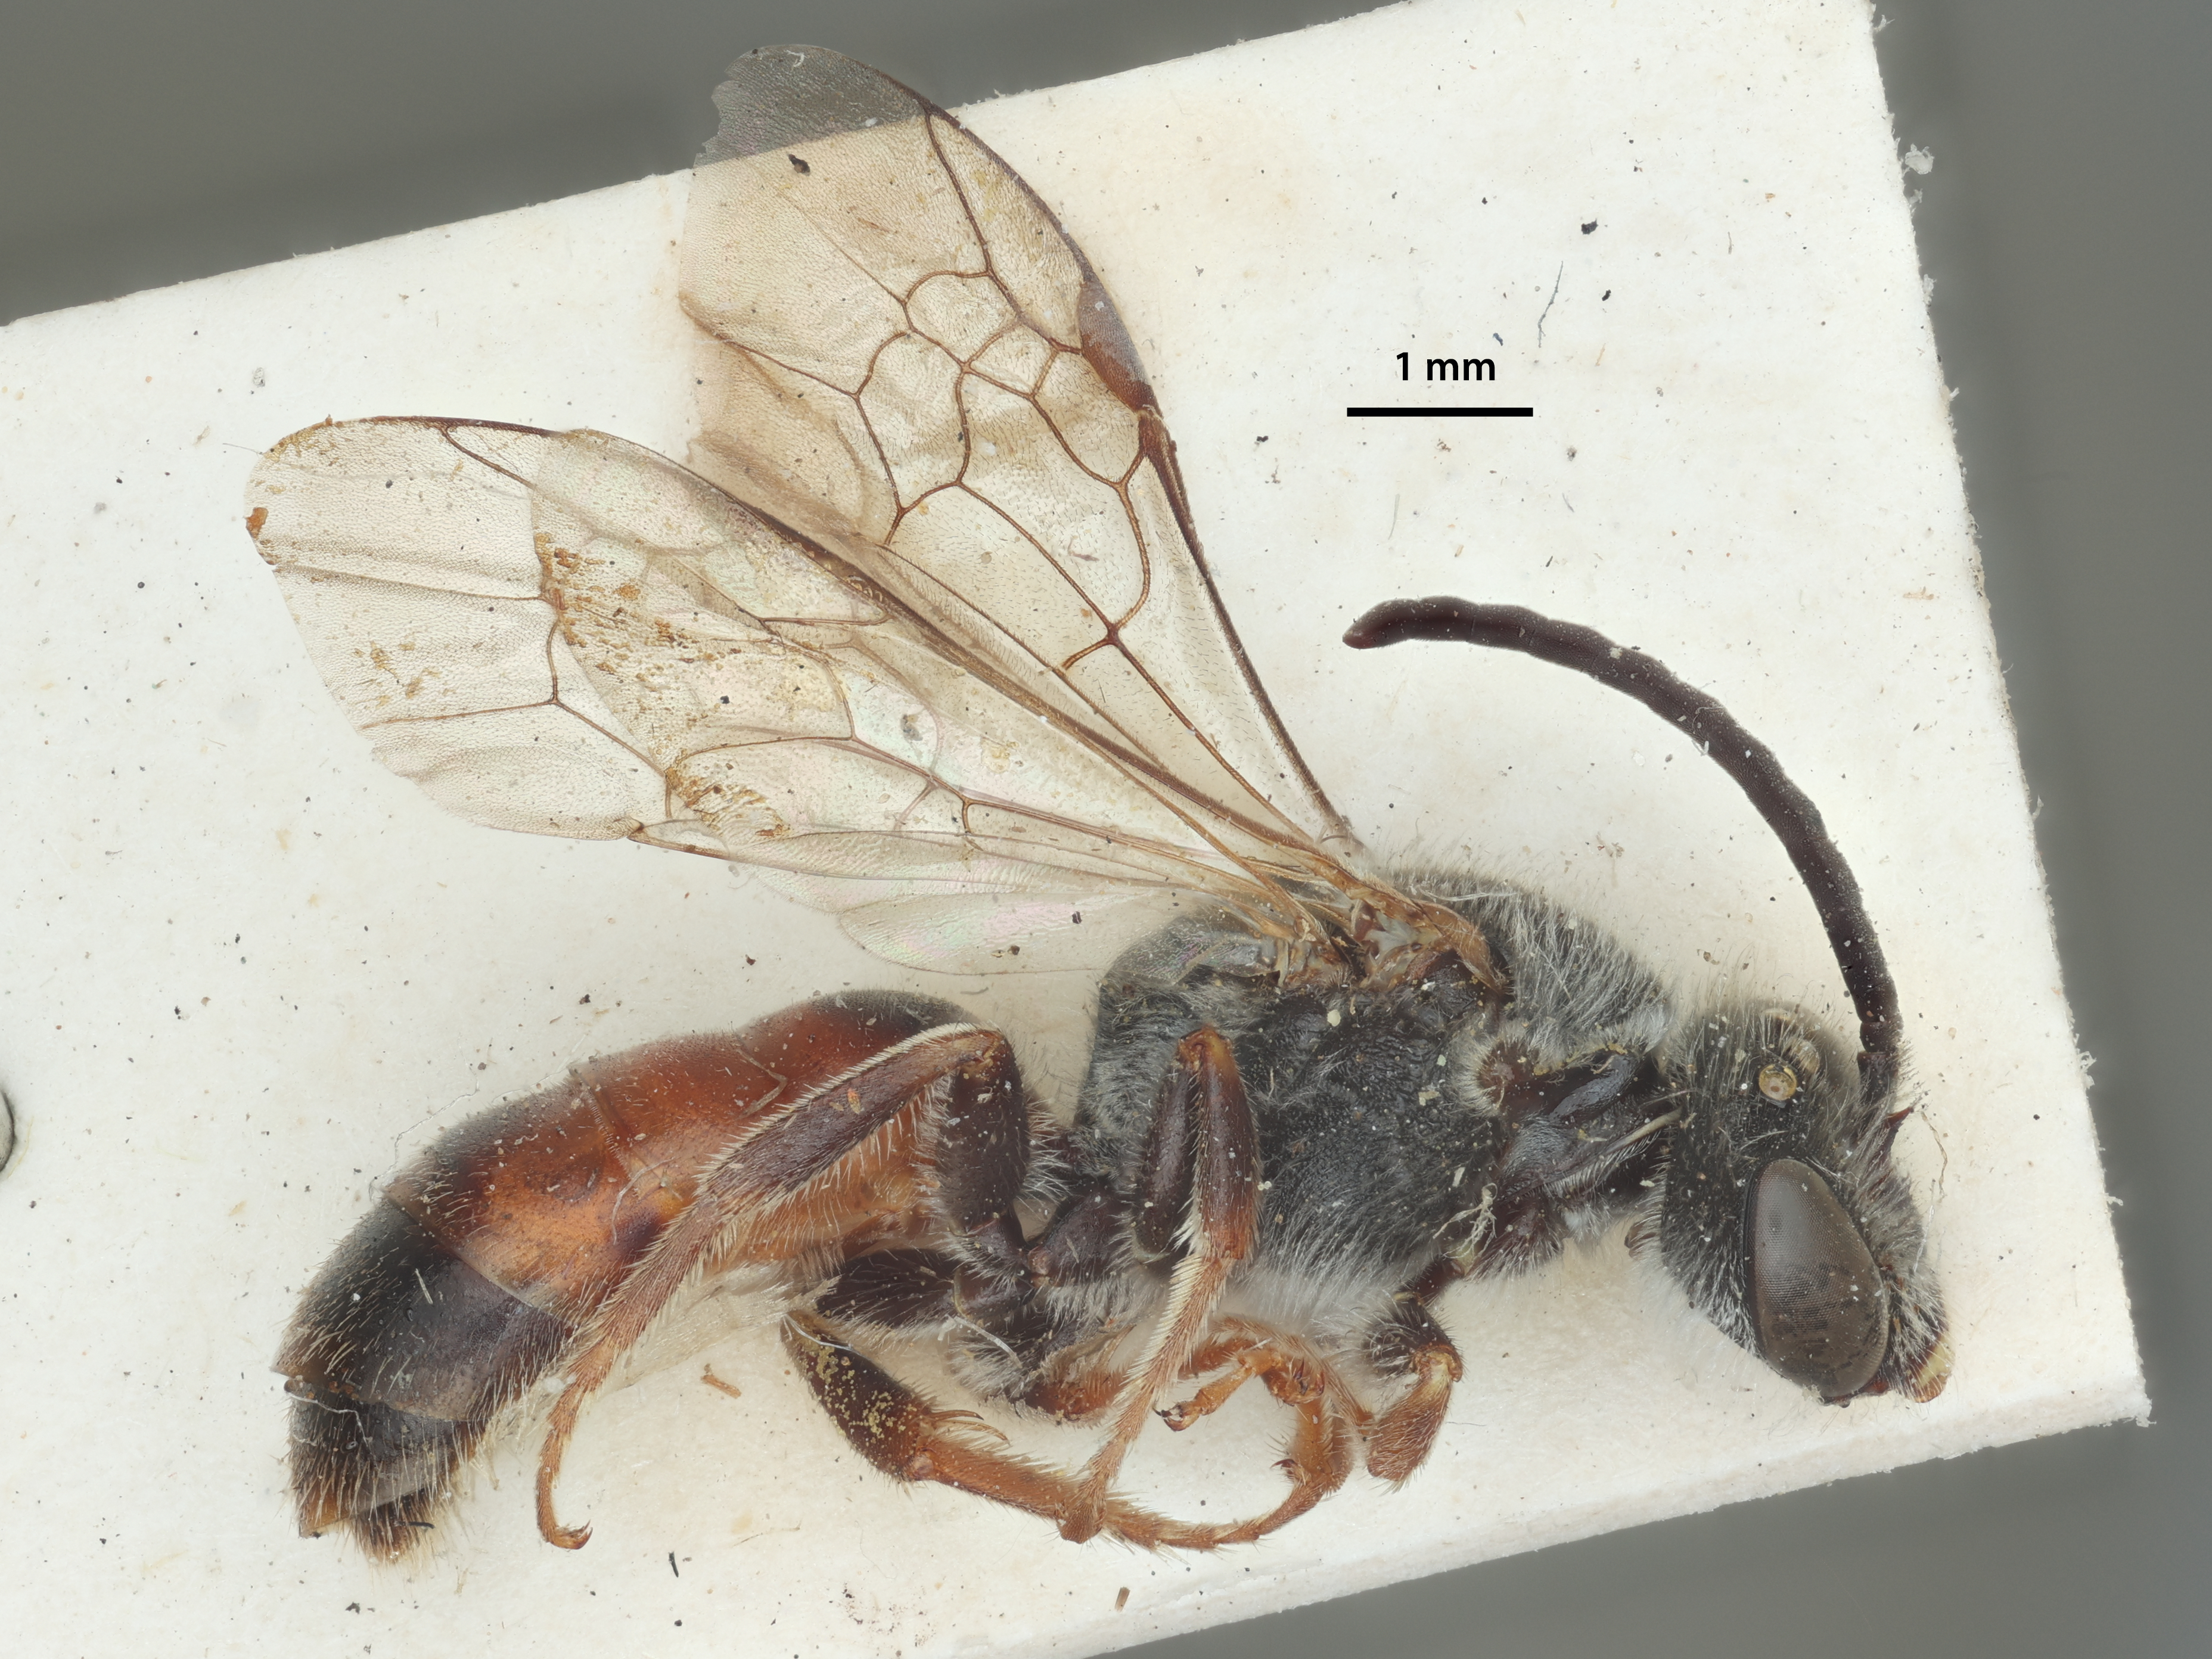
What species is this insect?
Parasphecodes rufotegularis
